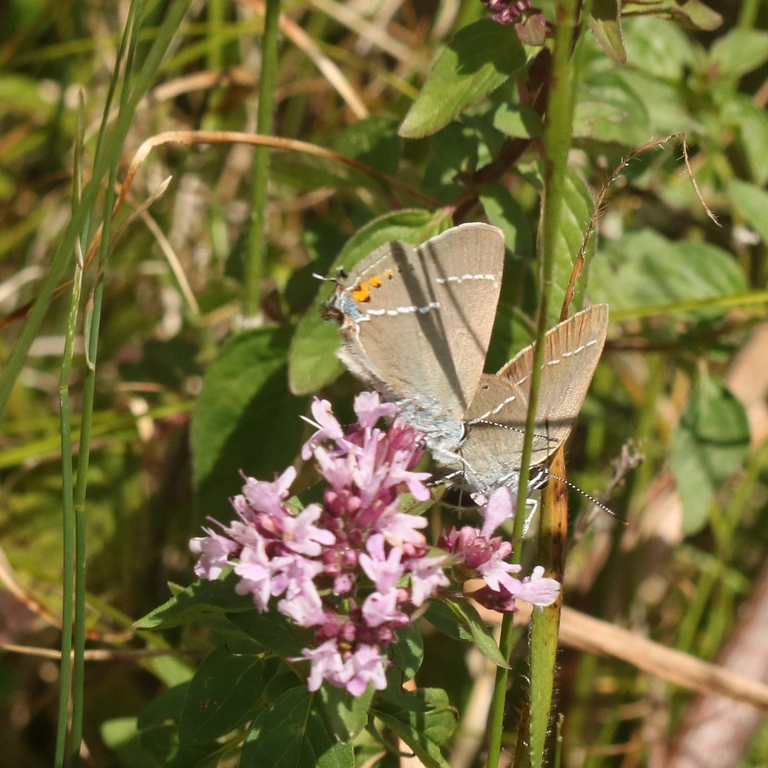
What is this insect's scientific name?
Satyrium spini (also Tuttiola spini)
